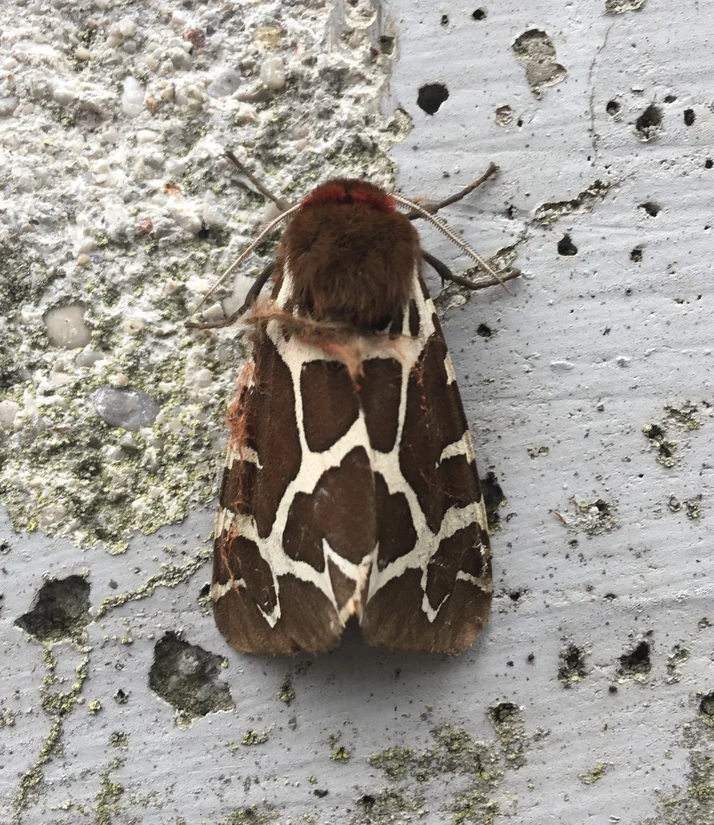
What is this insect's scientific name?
Arctia caja
